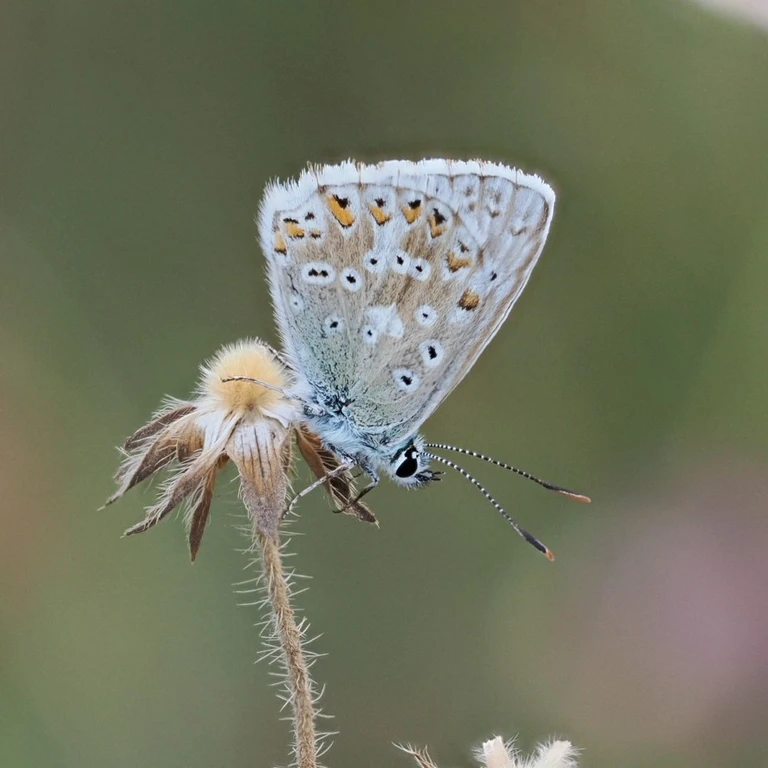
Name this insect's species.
Lysandra coridon
